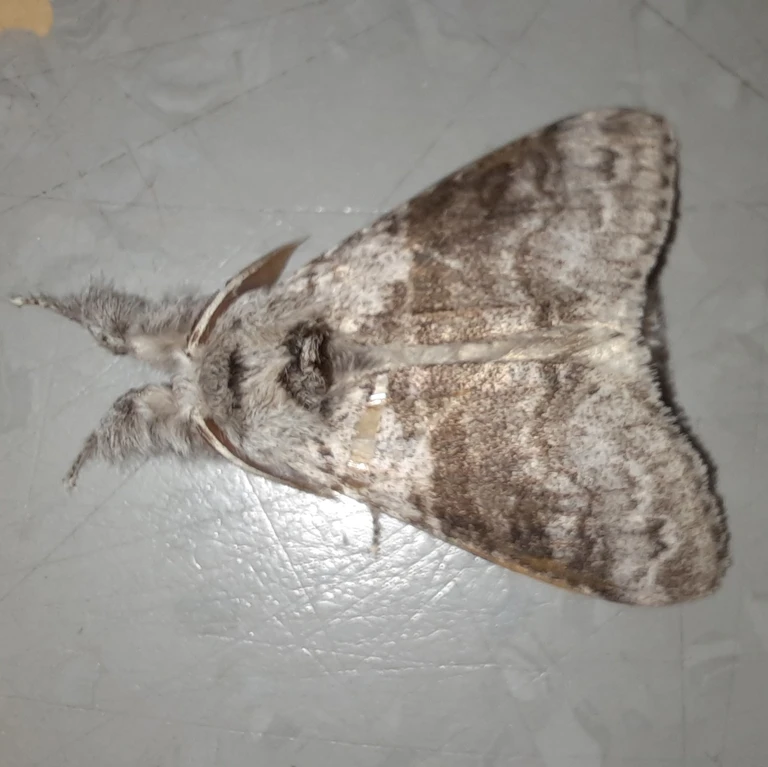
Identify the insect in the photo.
Calliteara pudibunda
